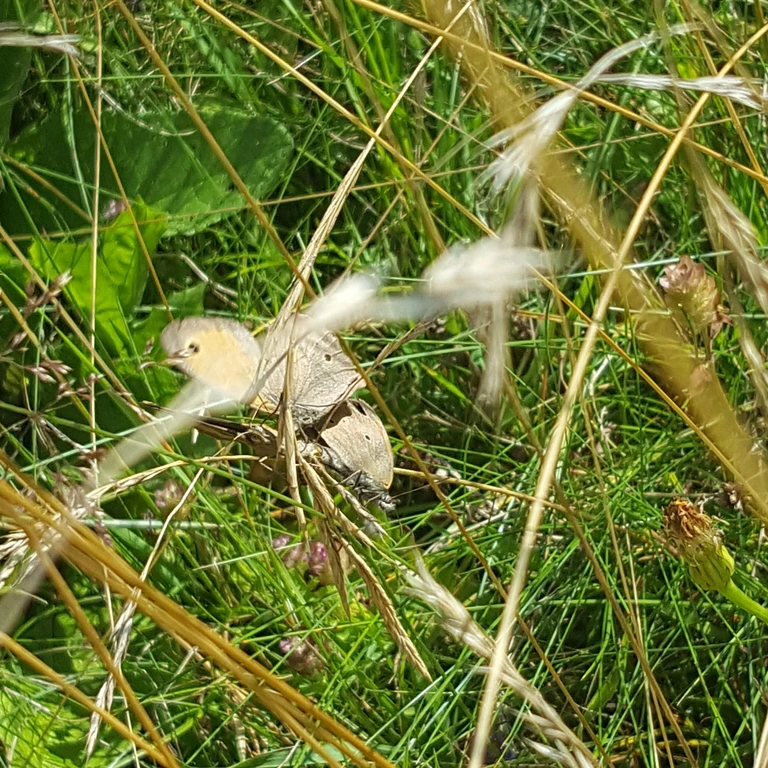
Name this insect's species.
Maniola jurtina
